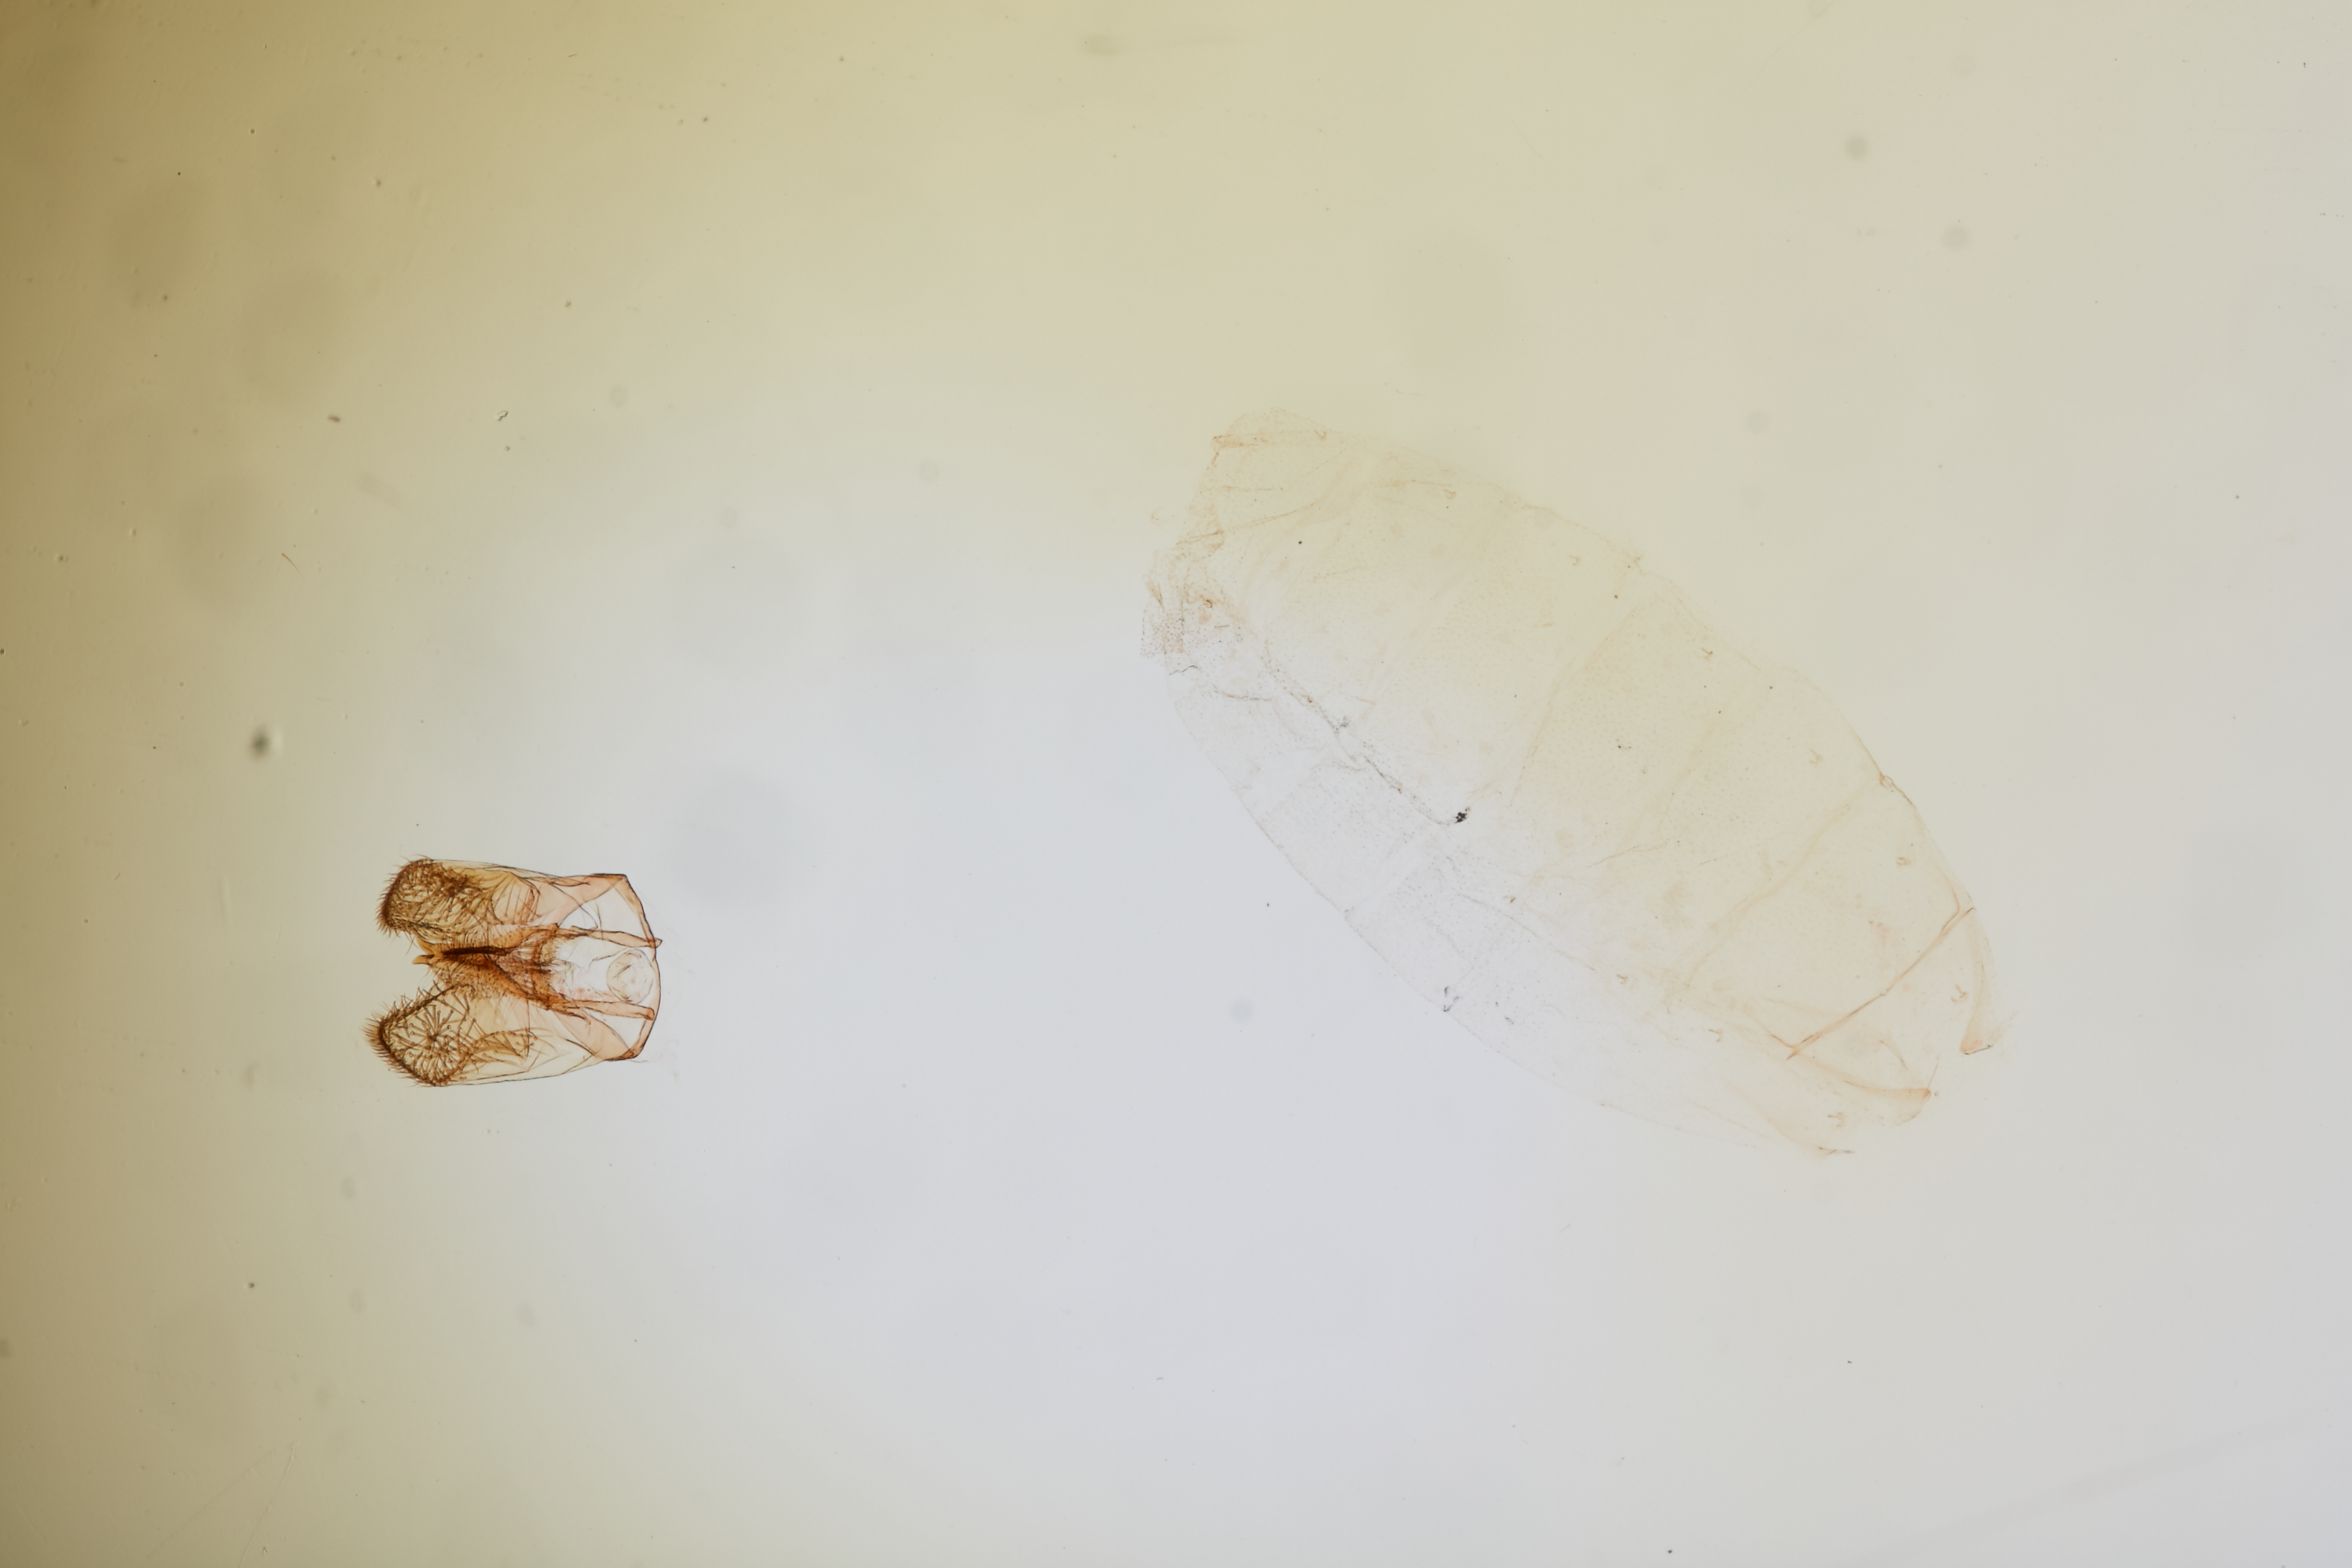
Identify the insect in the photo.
Stenoma nigricans (also Athleta nigricans)
